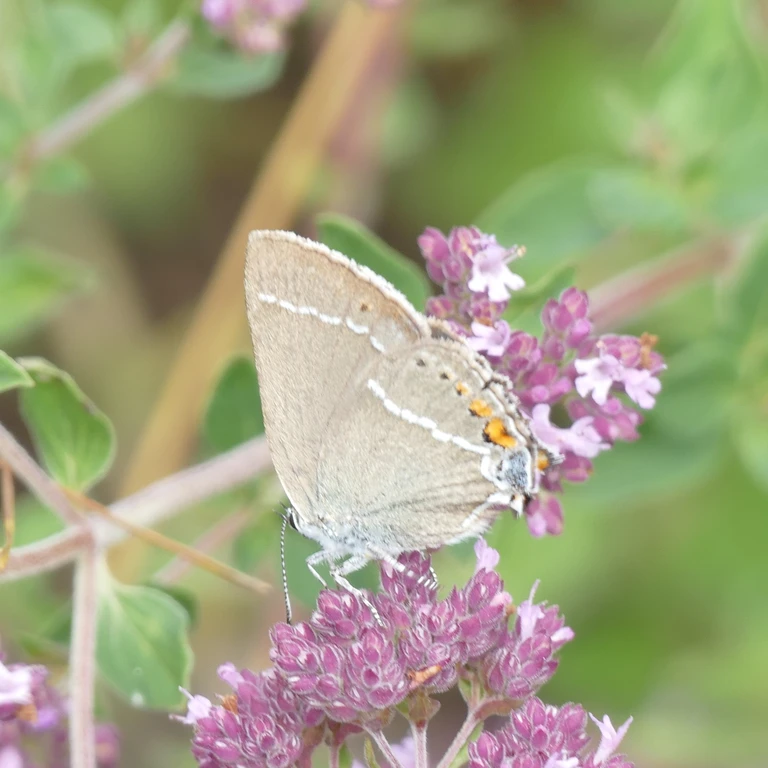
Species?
Satyrium spini (also Tuttiola spini)
